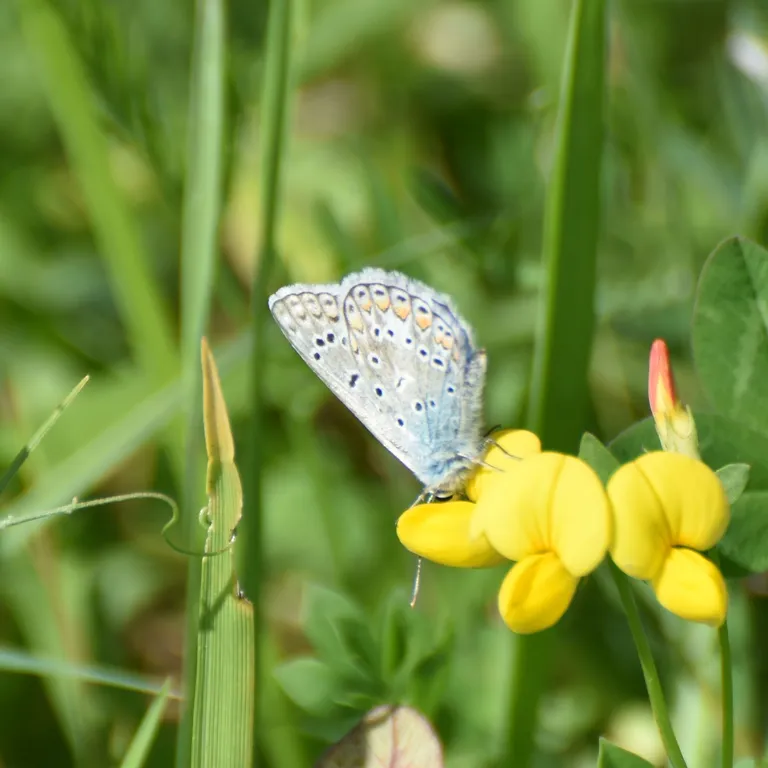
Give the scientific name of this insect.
Polyommatus icarus
